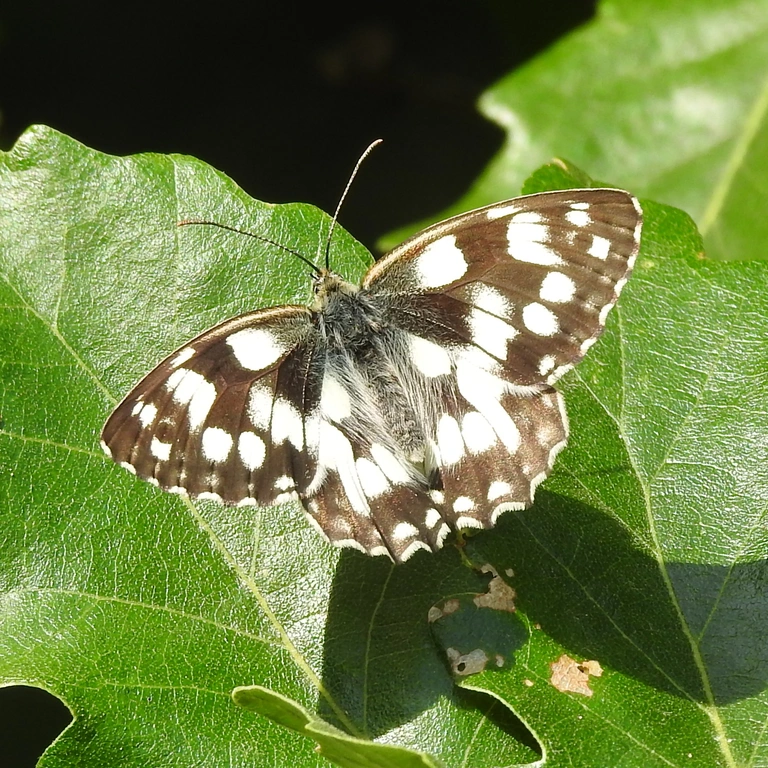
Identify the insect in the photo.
Melanargia galathea
